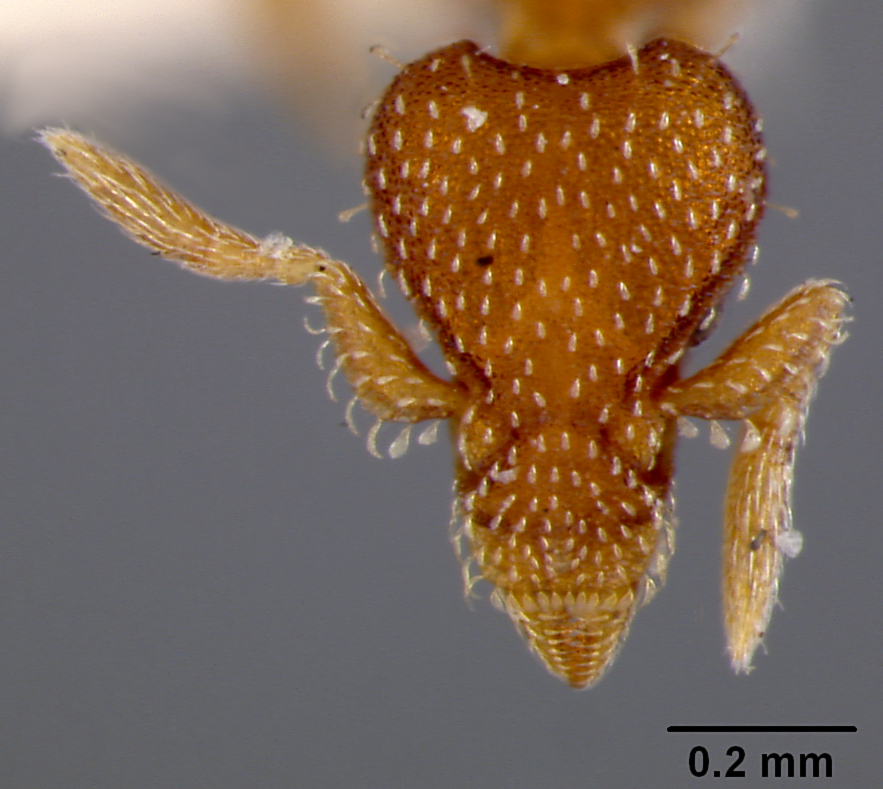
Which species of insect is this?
Smithistruma orchibia
